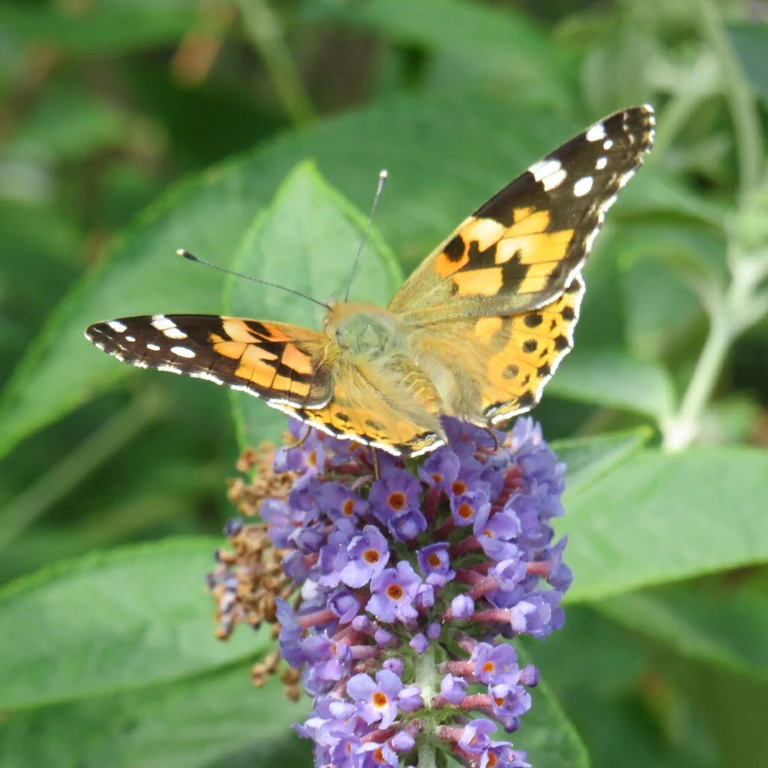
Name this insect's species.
Vanessa cardui
